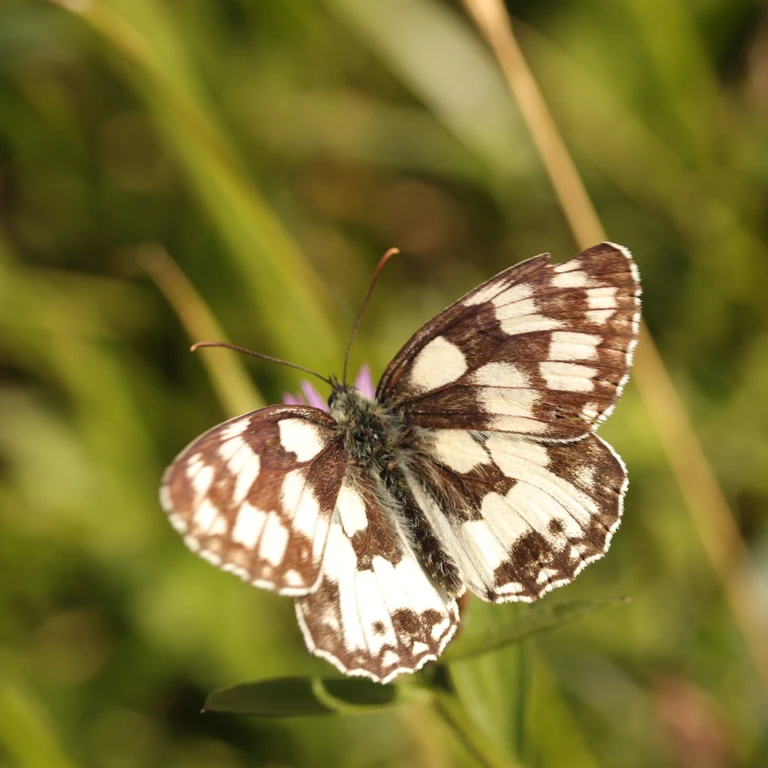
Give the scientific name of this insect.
Melanargia galathea
